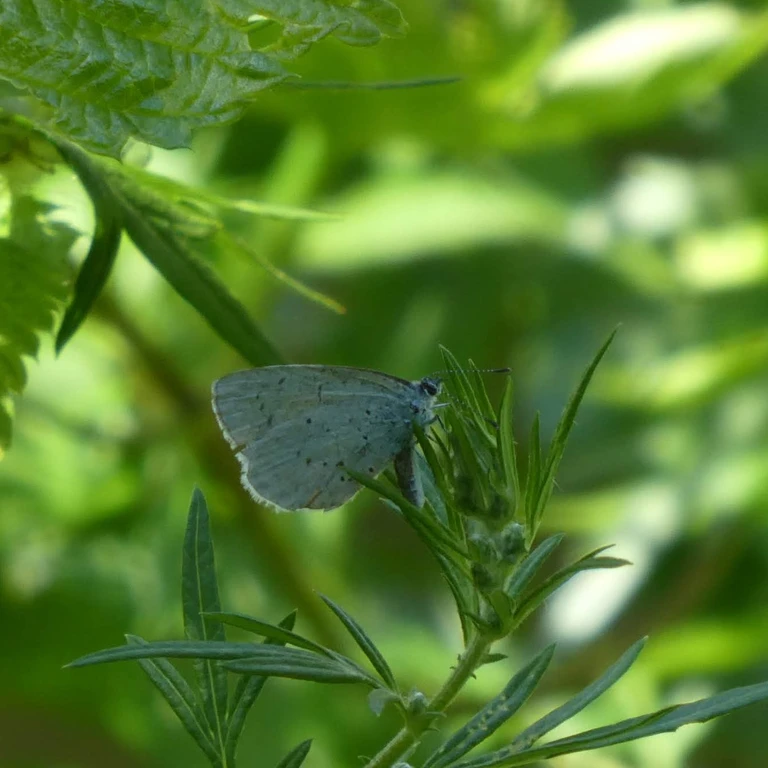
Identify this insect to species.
Celastrina argiolus
